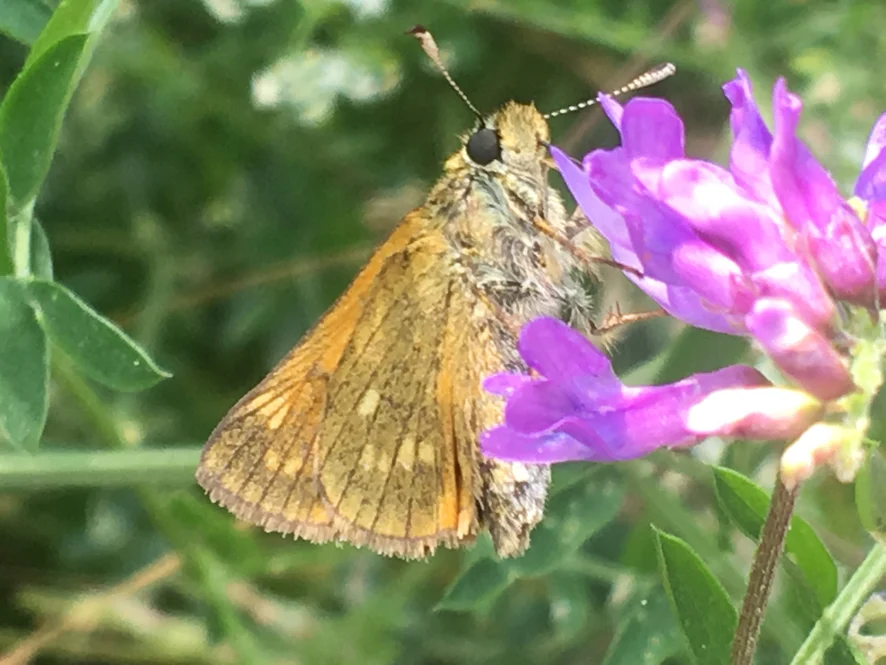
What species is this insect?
Ochlodes sylvanus (also Ochlodes venata)
